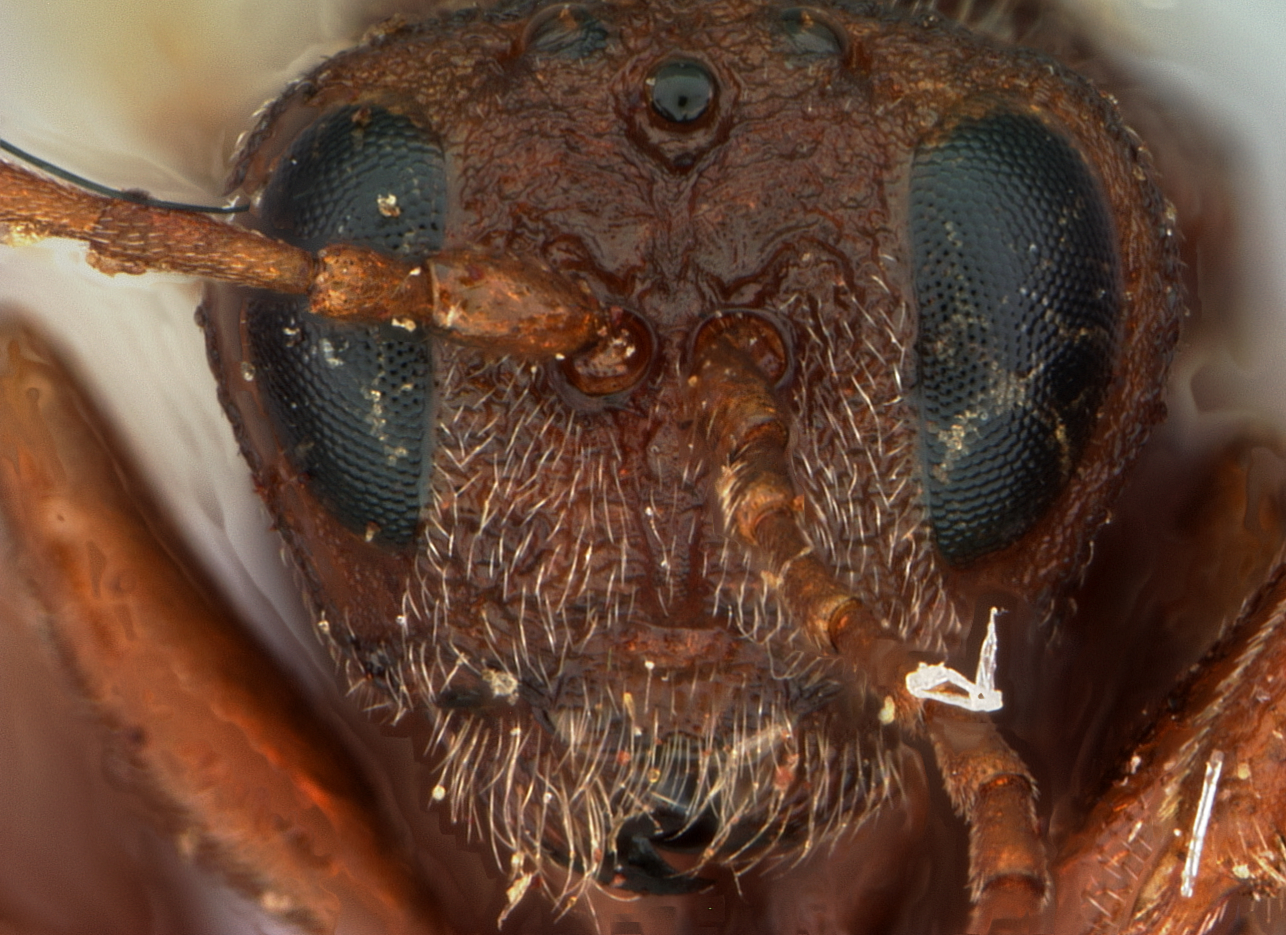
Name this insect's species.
Callirhytis ovata
